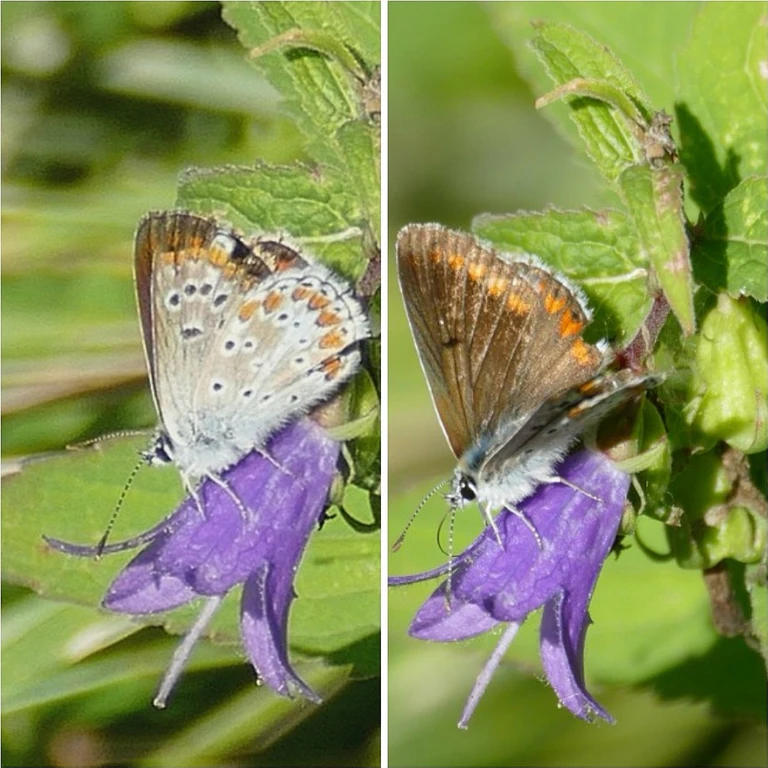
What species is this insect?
Aricia agestis/artaxerxes
